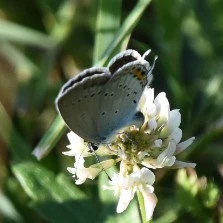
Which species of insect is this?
Cupido argiades (also Elkalyce argiades)
